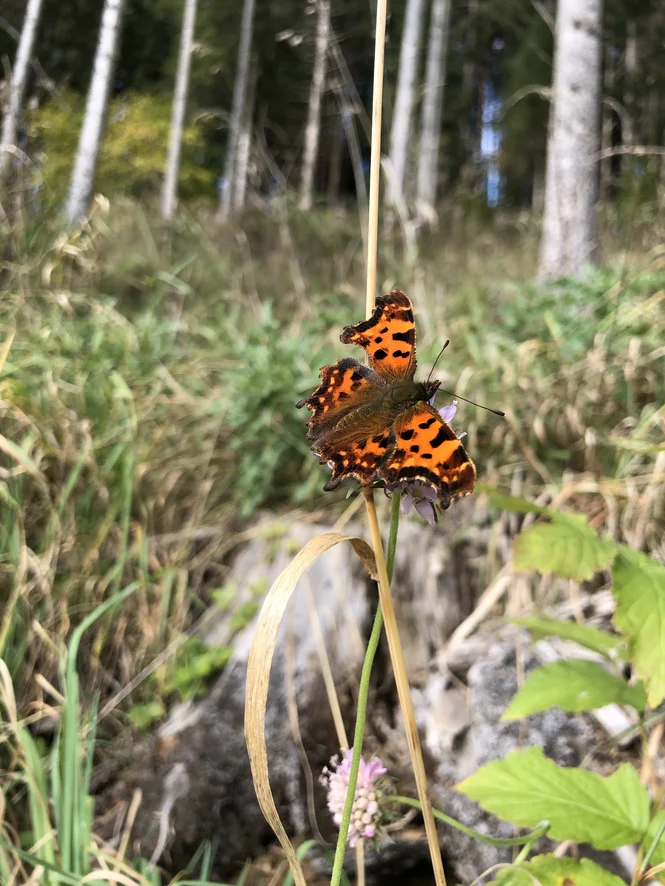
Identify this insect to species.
Polygonia c-album
